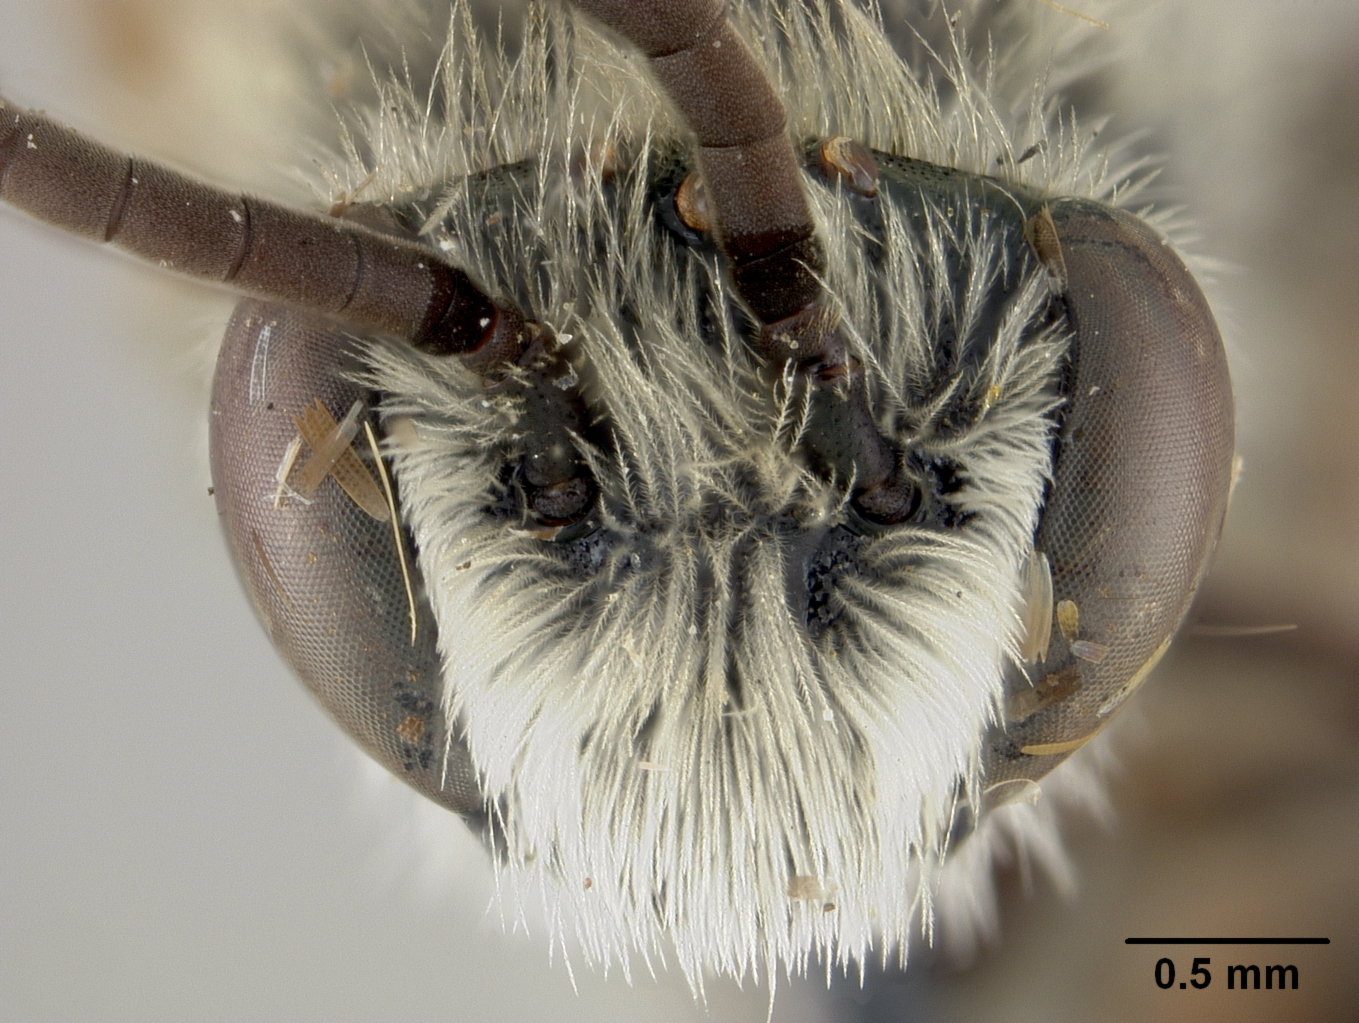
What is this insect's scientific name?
Colletes mitchelli
